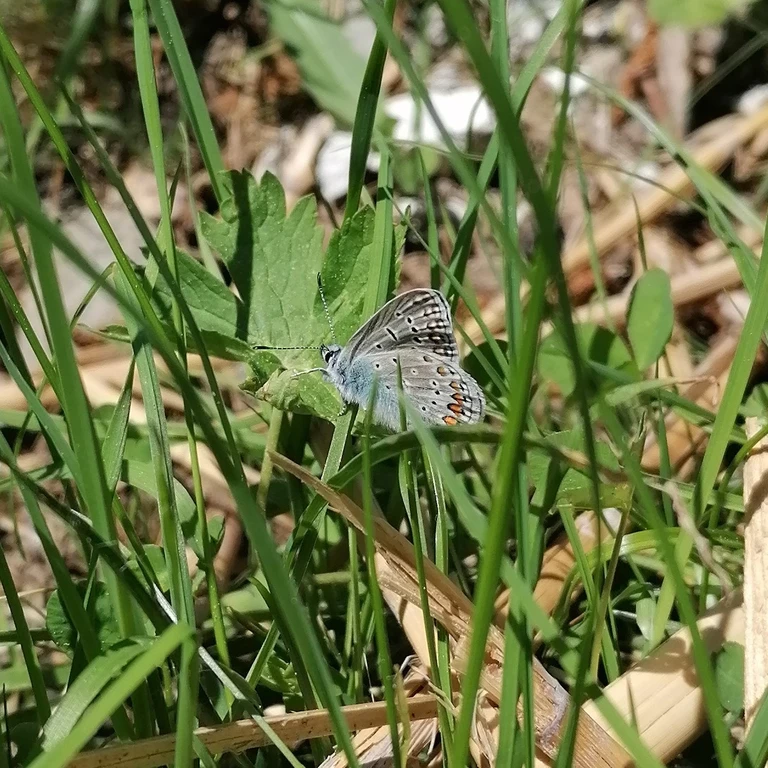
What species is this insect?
Polyommatus icarus
